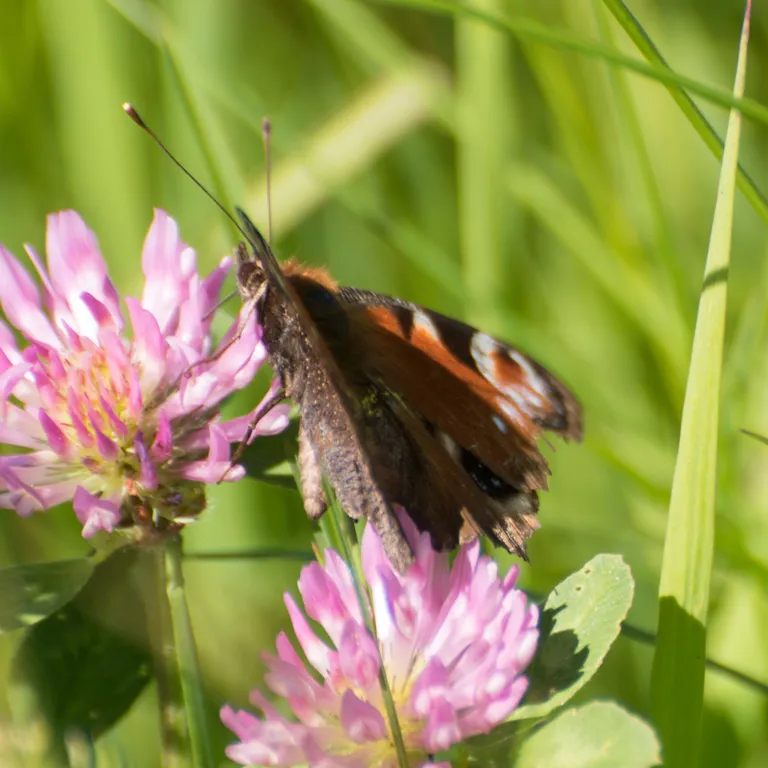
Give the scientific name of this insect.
Aglais io
